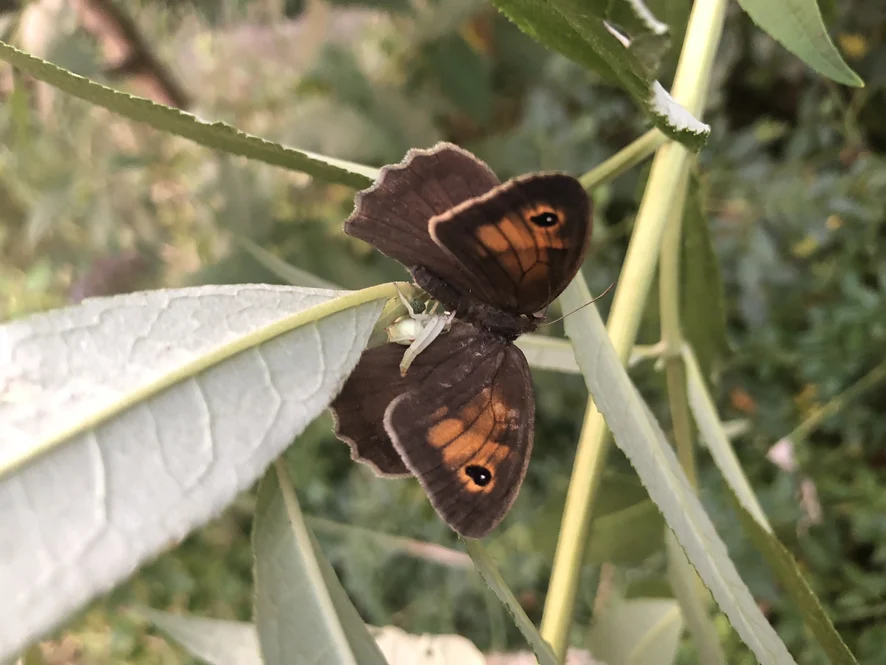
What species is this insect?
Maniola jurtina
